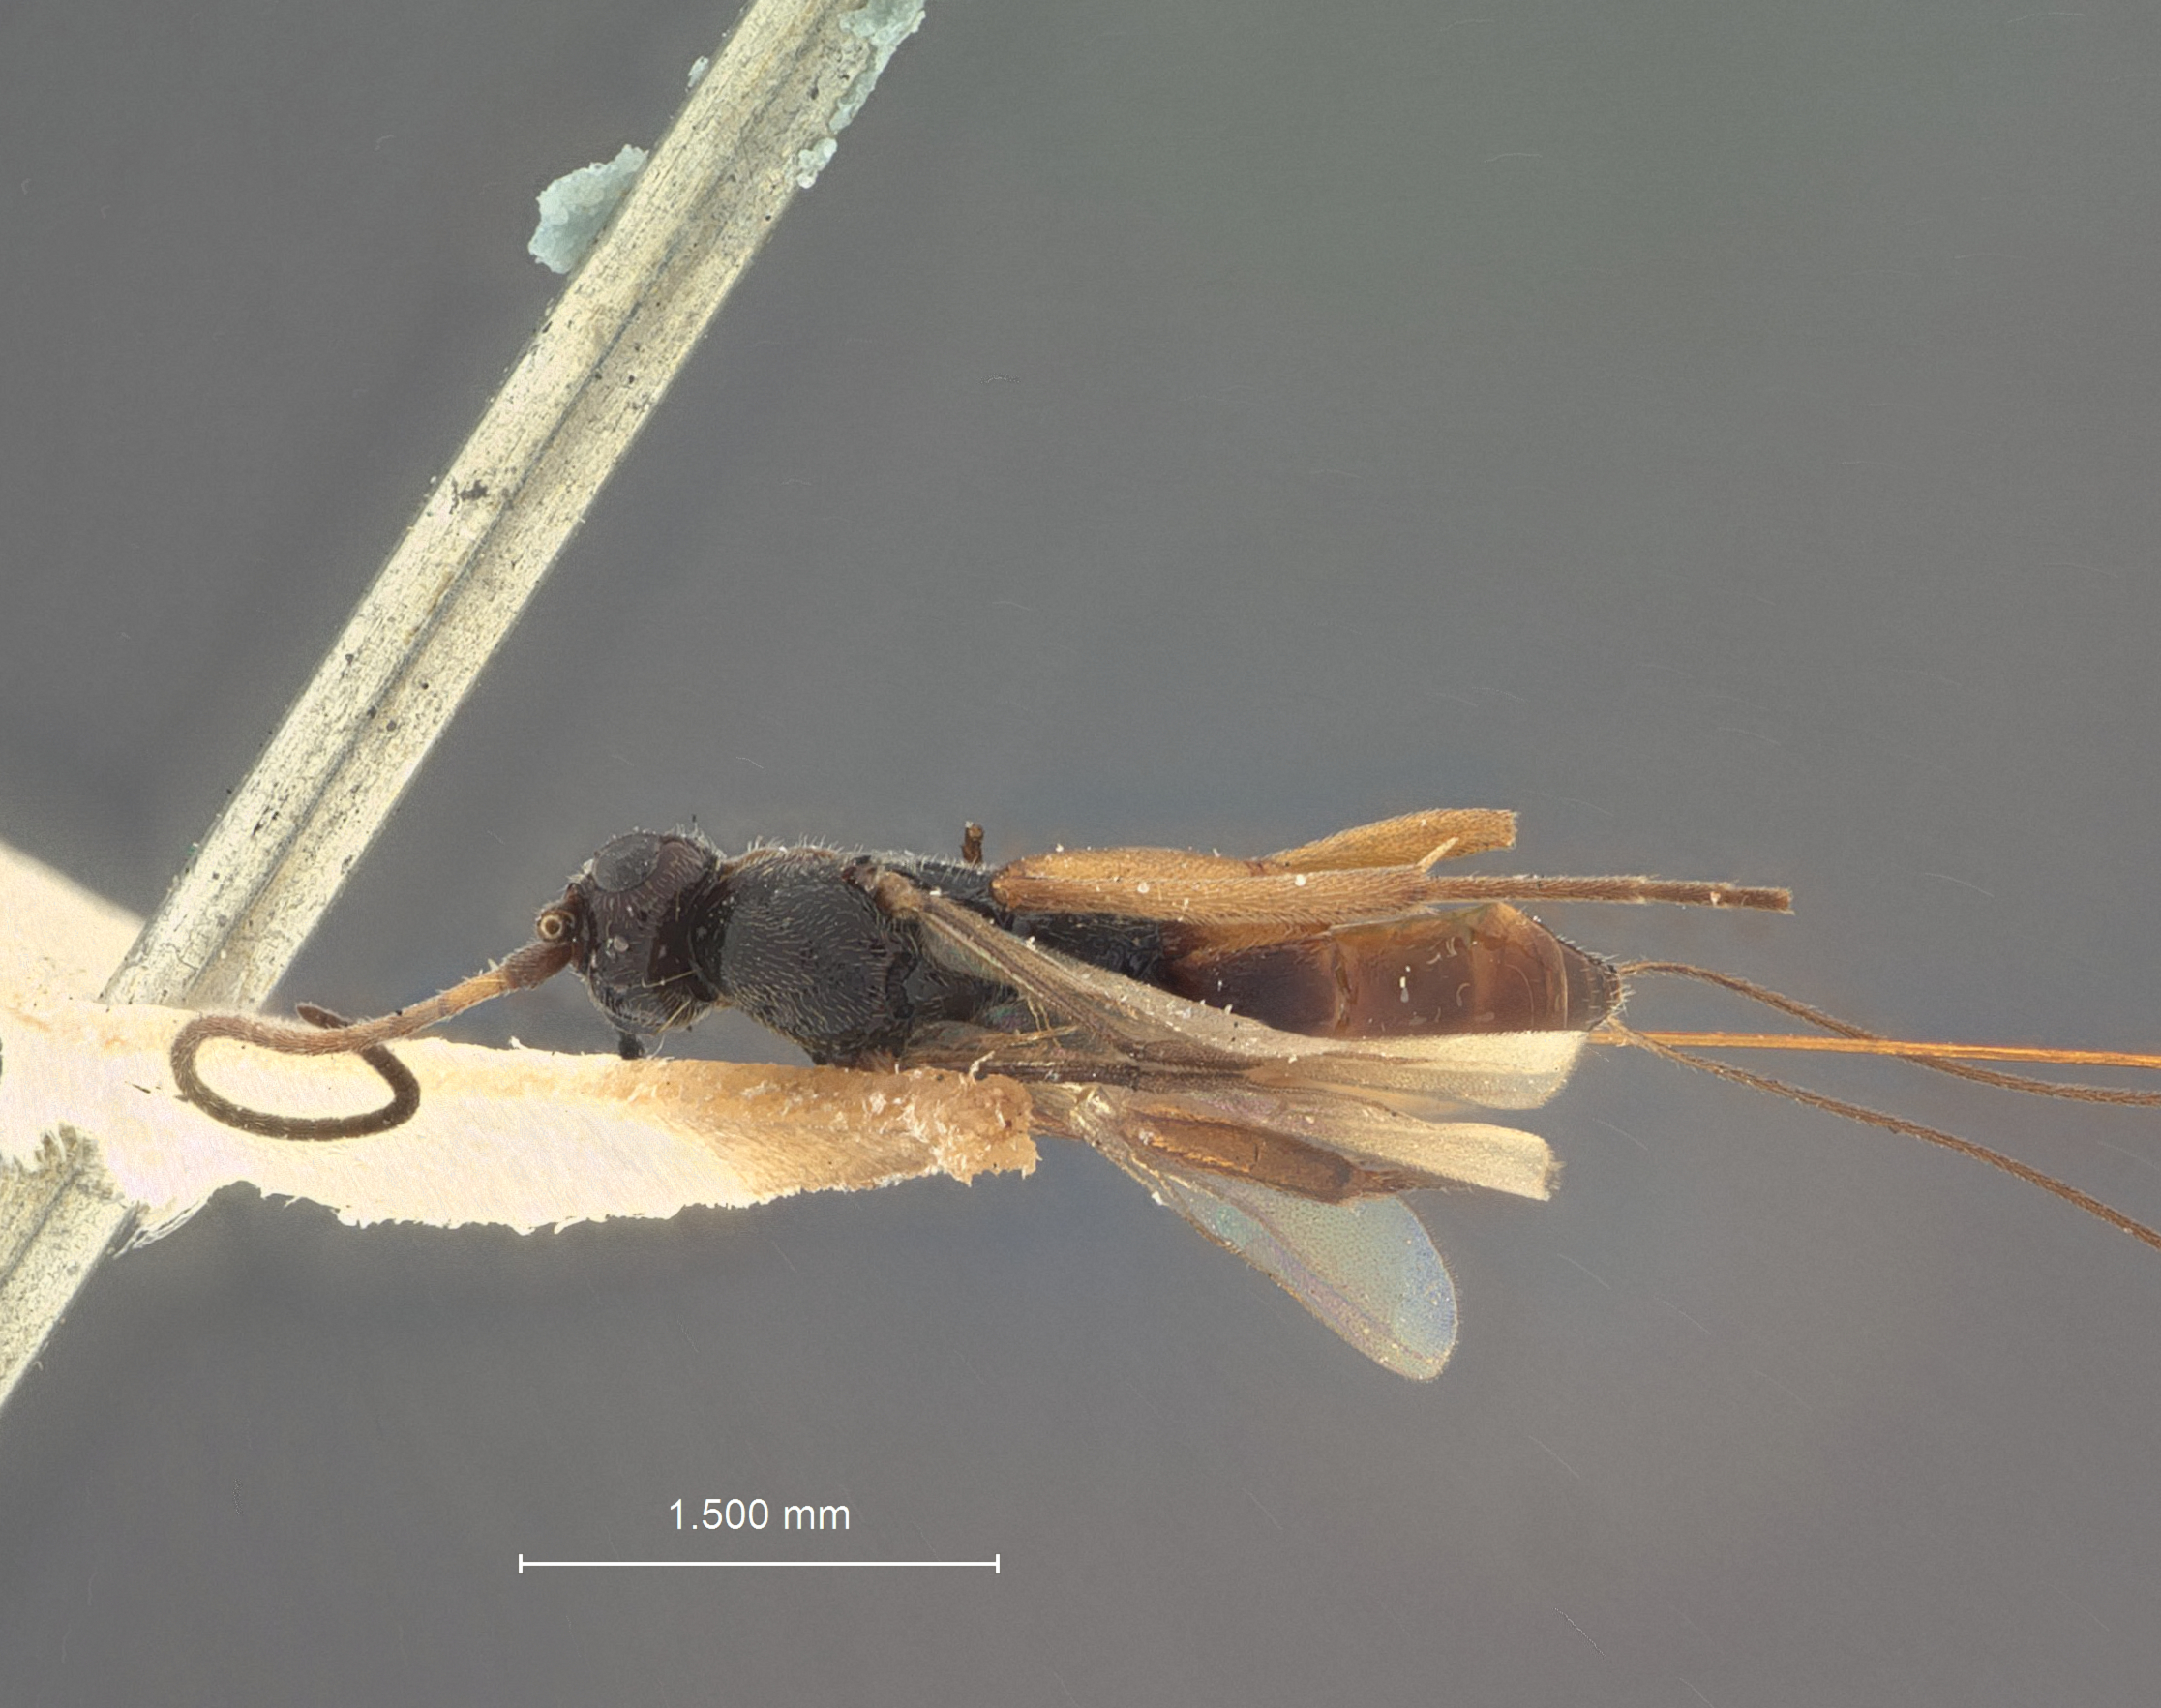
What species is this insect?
Orgilus fisheri
